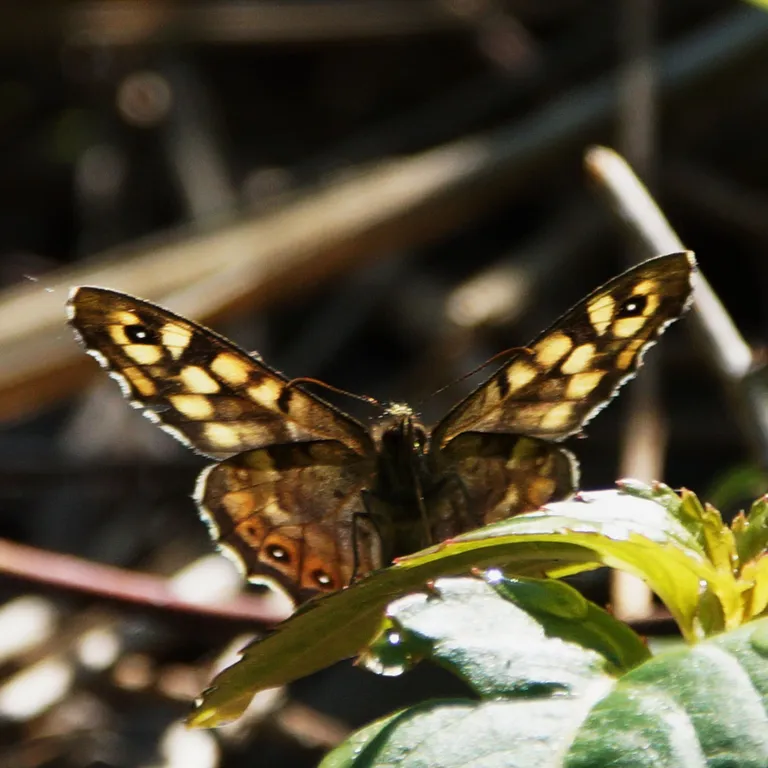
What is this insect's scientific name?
Pararge aegeria
